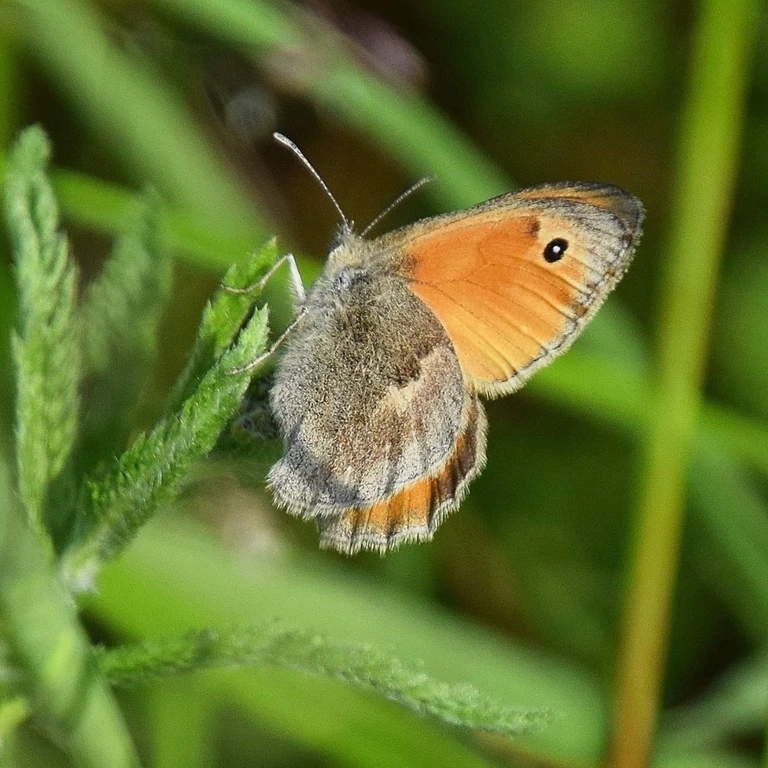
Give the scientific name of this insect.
Coenonympha pamphilus
